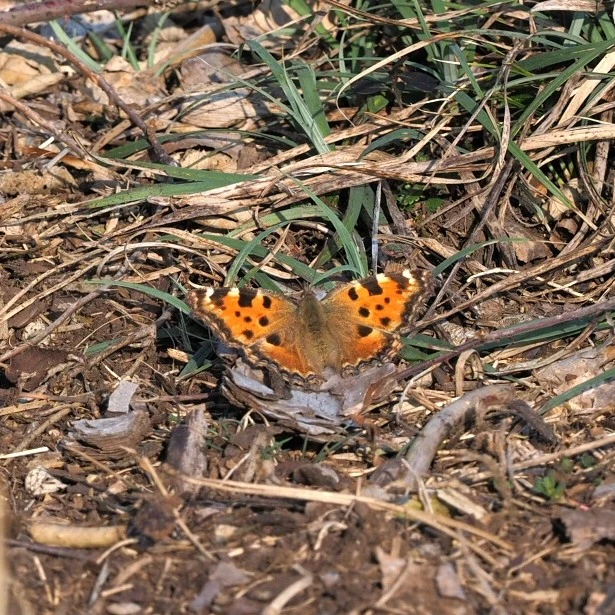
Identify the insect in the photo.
Nymphalis polychloros
